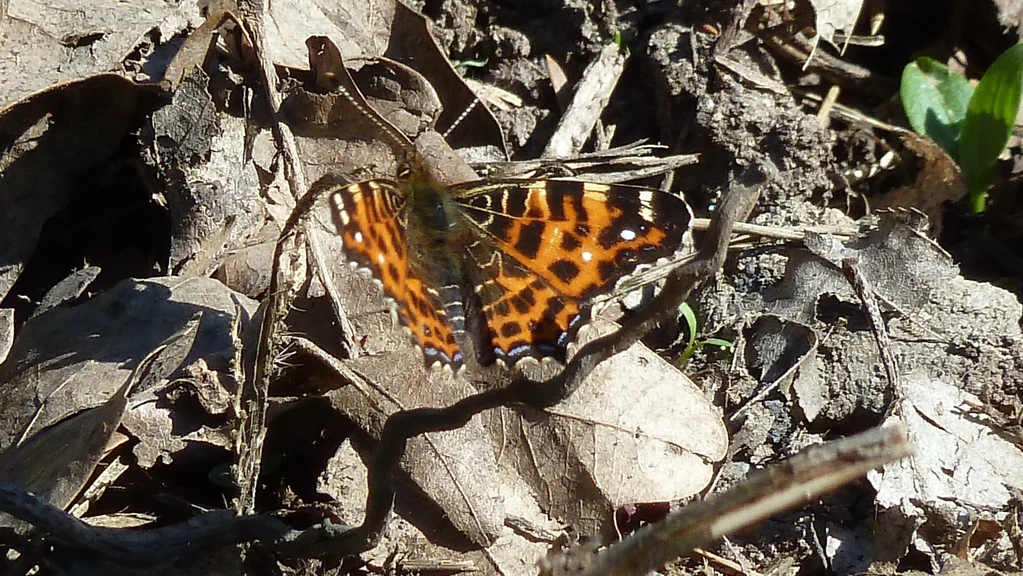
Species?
Araschnia levana
